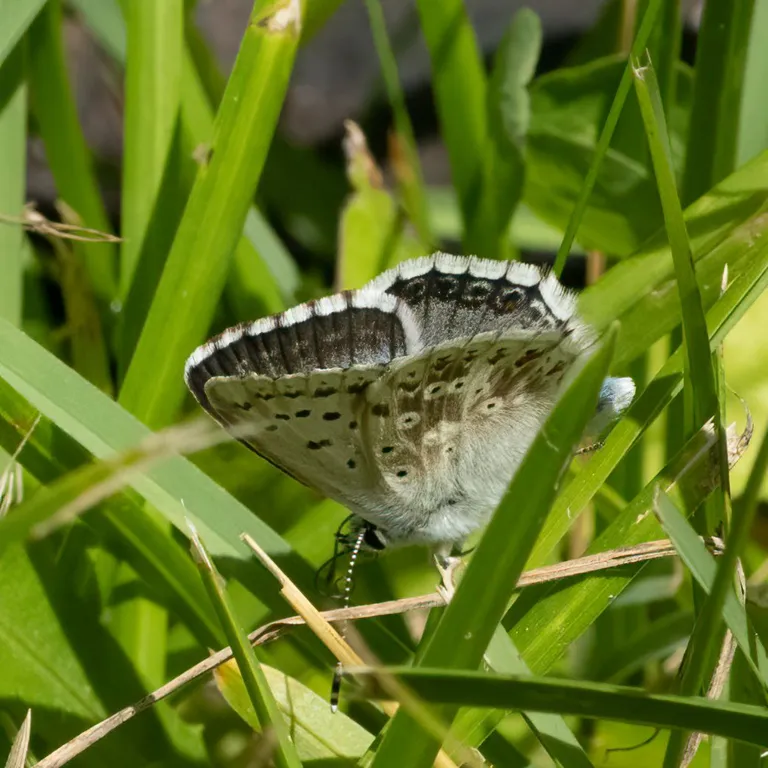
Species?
Lysandra coridon
